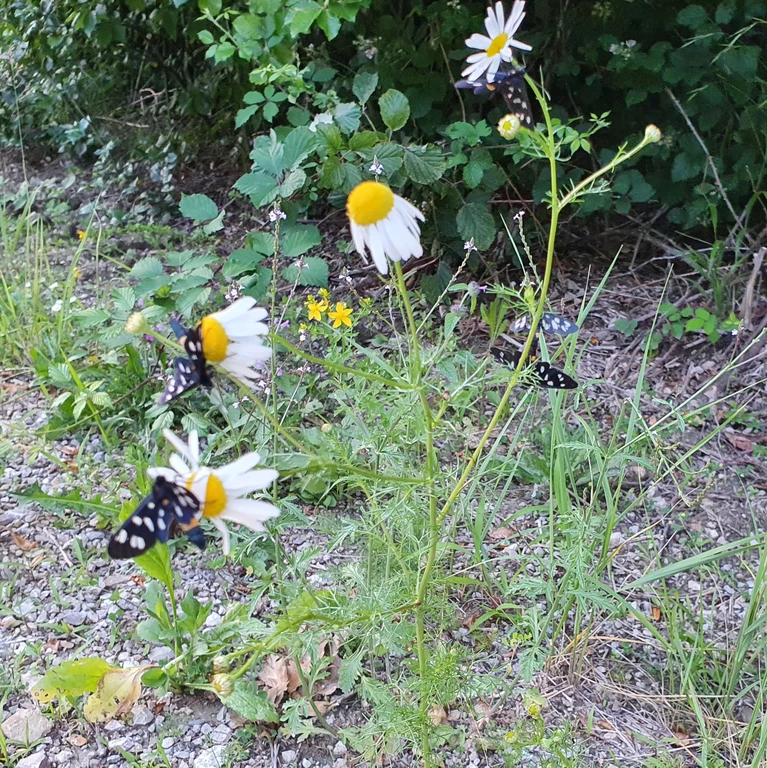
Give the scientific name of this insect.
Amata phegea
